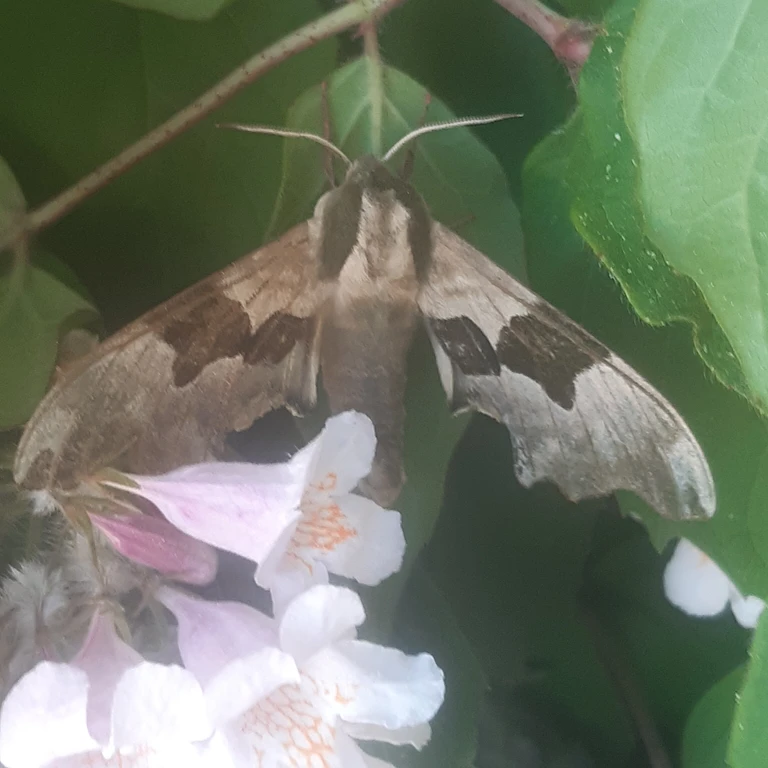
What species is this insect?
Mimas tiliae
